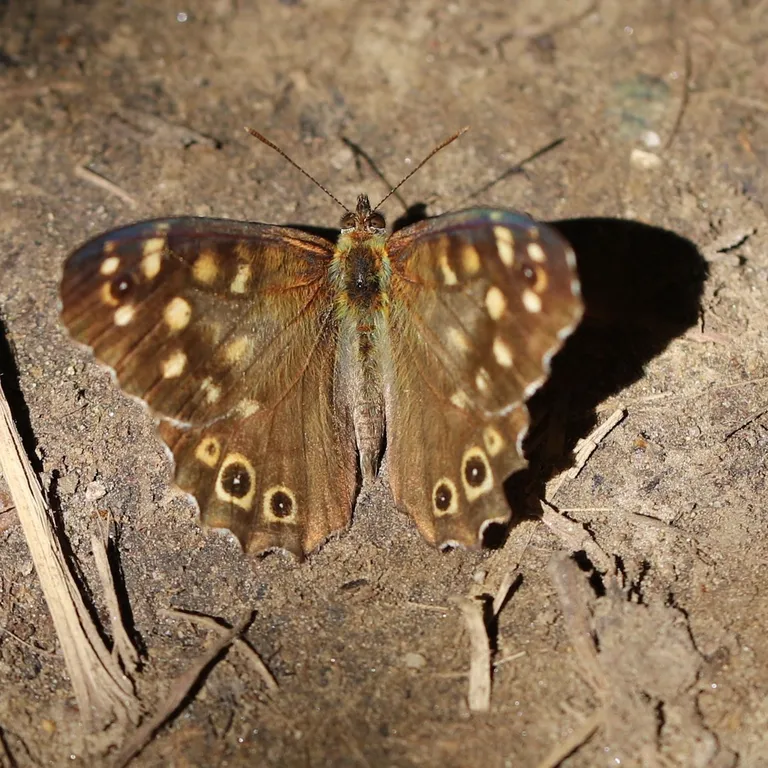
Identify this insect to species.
Pararge aegeria
